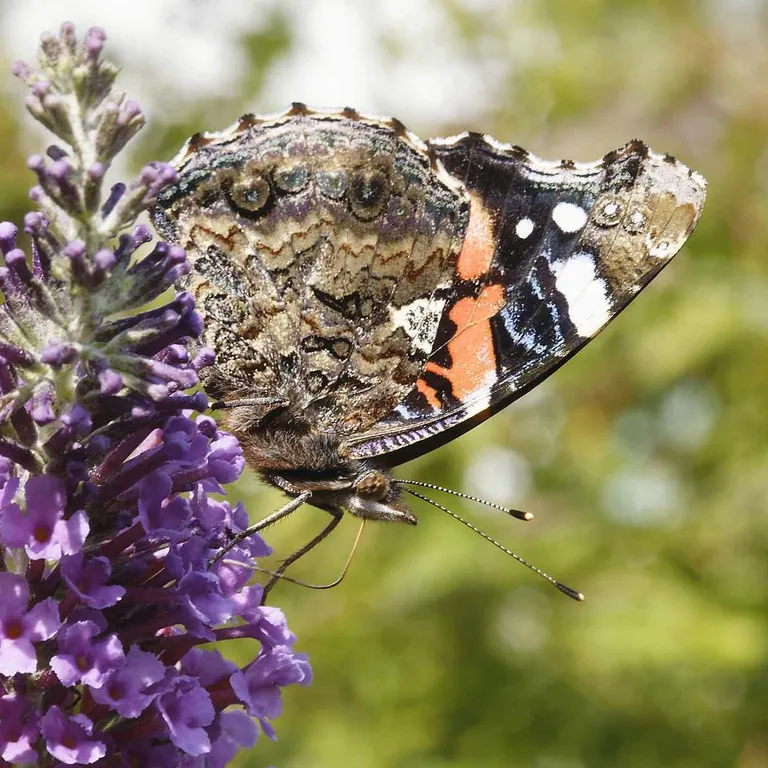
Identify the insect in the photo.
Vanessa atalanta
